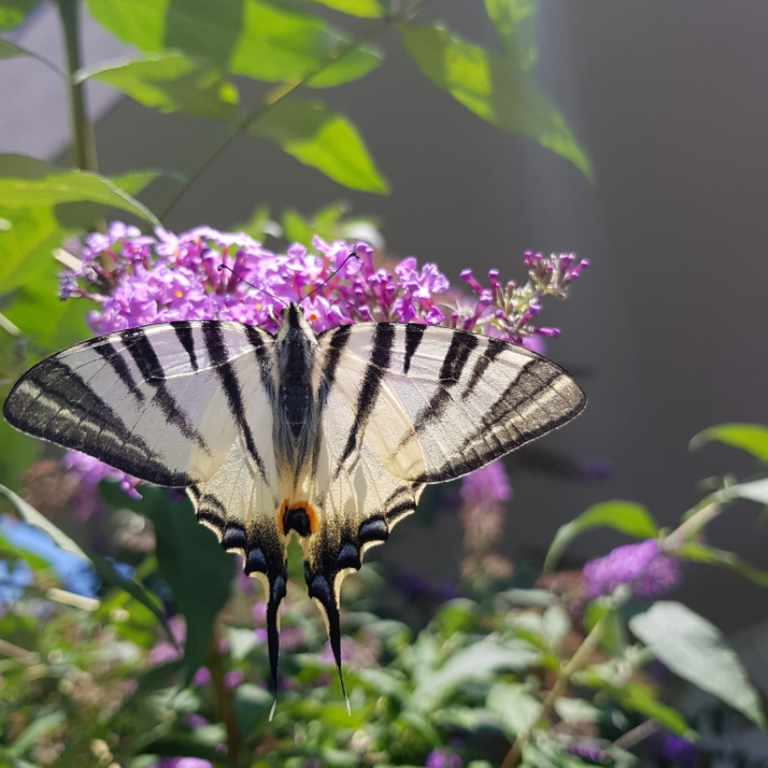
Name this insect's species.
Iphiclides podalirius
